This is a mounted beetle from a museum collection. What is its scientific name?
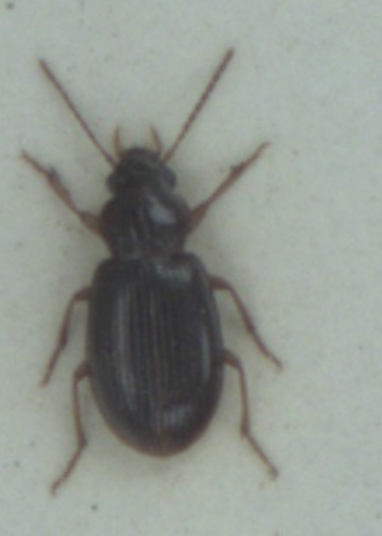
Bradycellus sharpi
